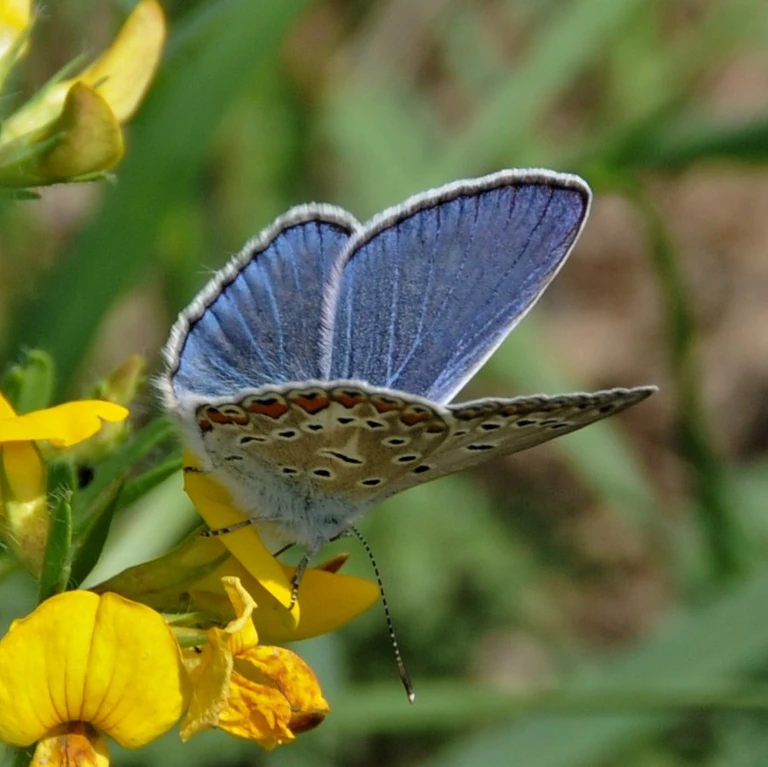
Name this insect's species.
Polyommatus icarus
